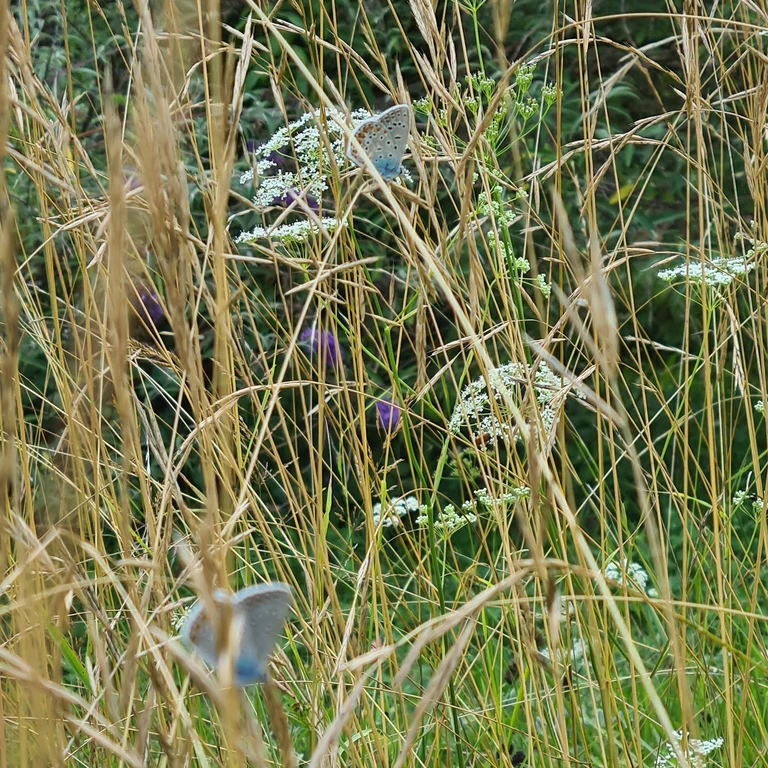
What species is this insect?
Polyommatus icarus
